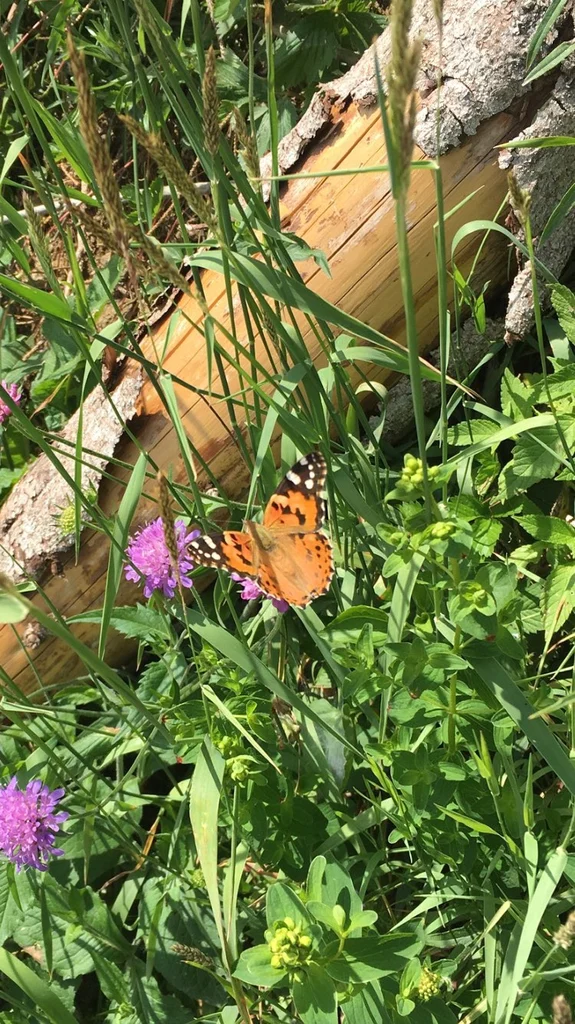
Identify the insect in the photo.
Vanessa cardui
